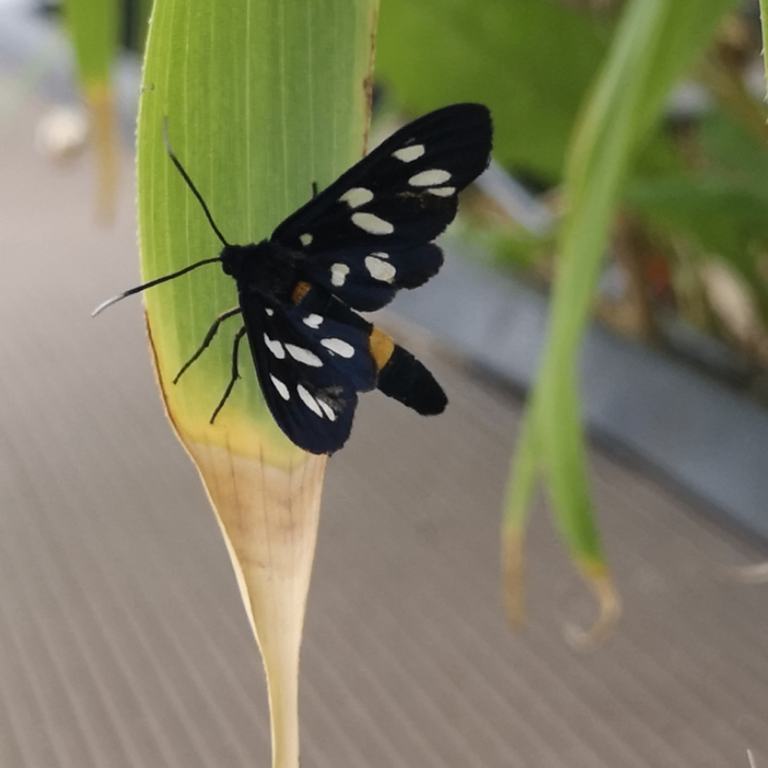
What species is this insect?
Amata phegea
